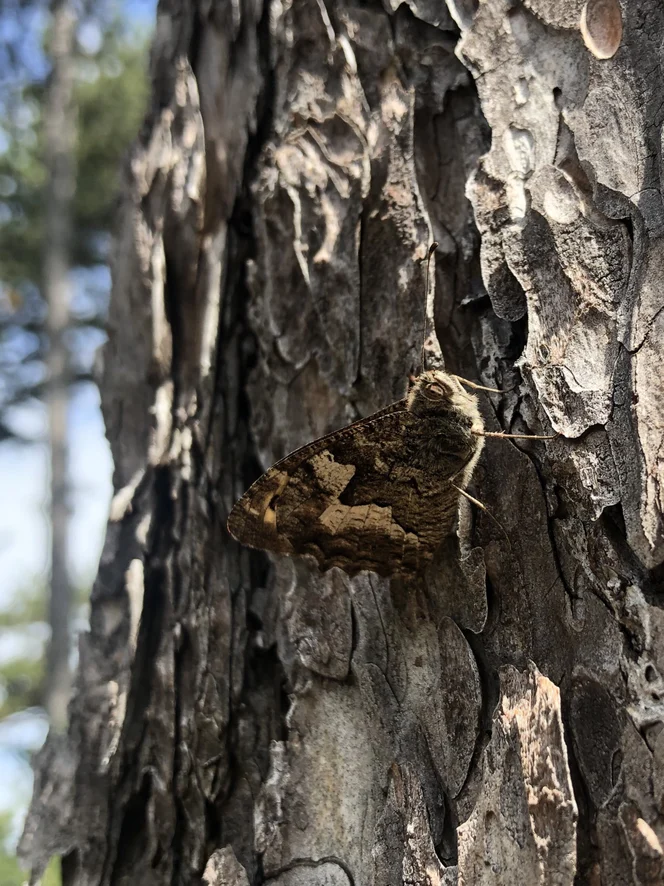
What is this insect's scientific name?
Hipparchia semele
